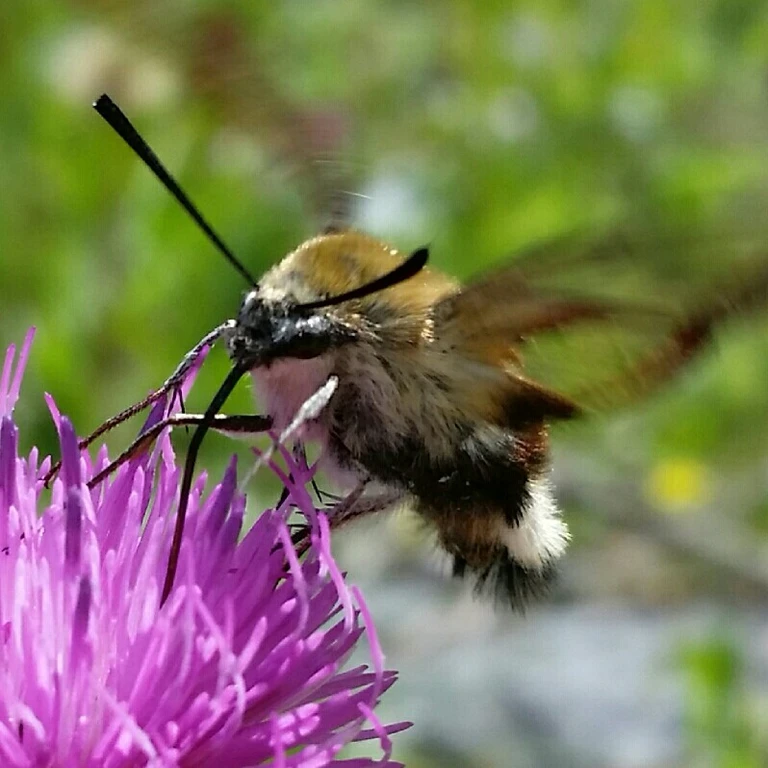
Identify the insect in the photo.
Hemaris fuciformis
